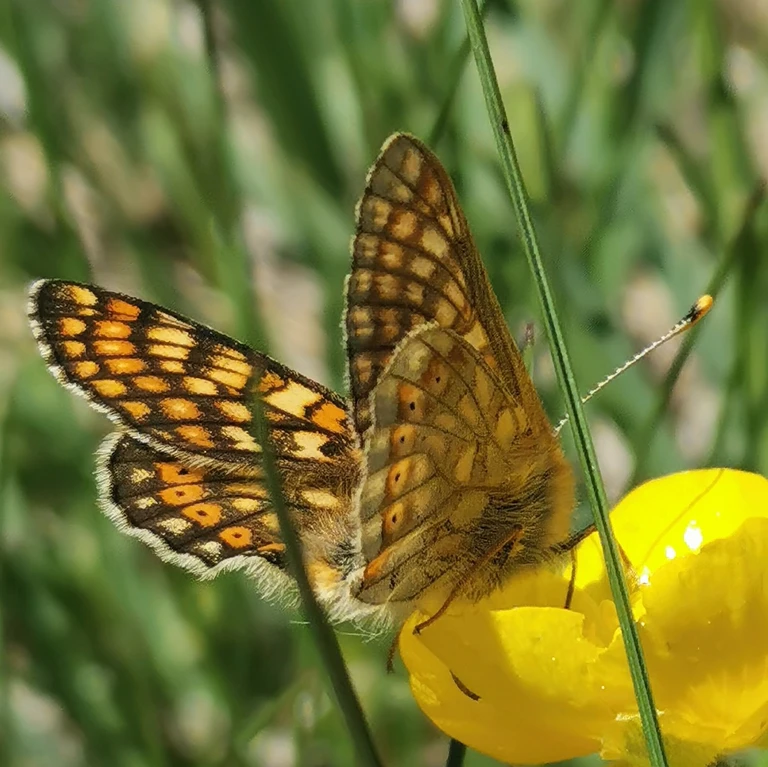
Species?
Euphydryas aurinia
